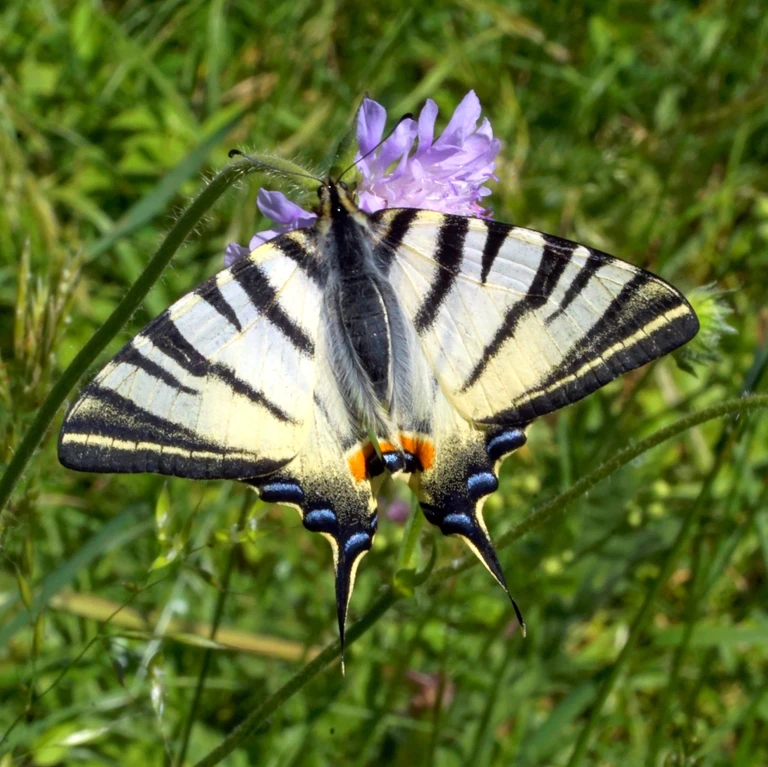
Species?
Iphiclides podalirius
